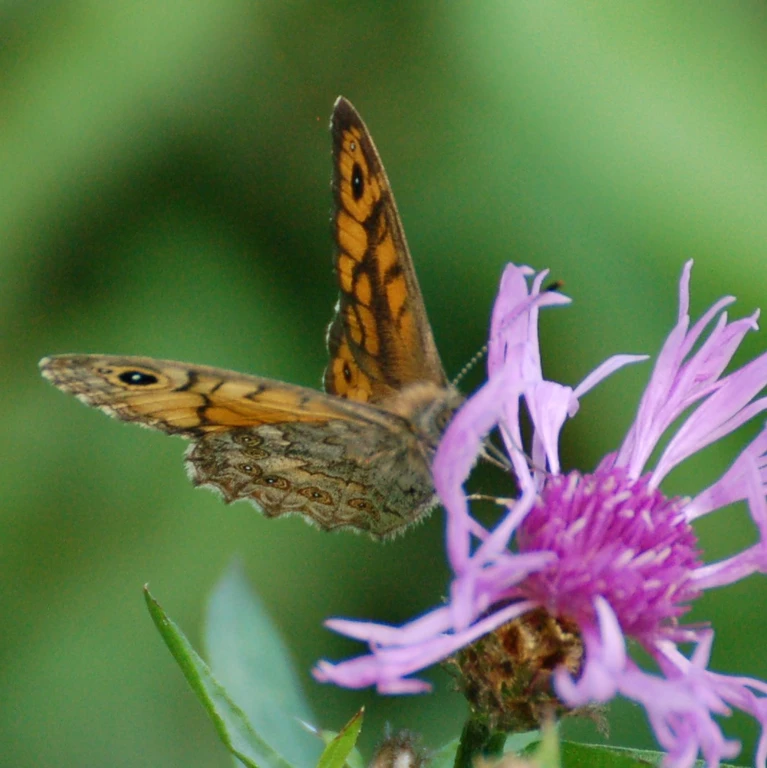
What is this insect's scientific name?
Lasiommata megera (also Pararge megera)
